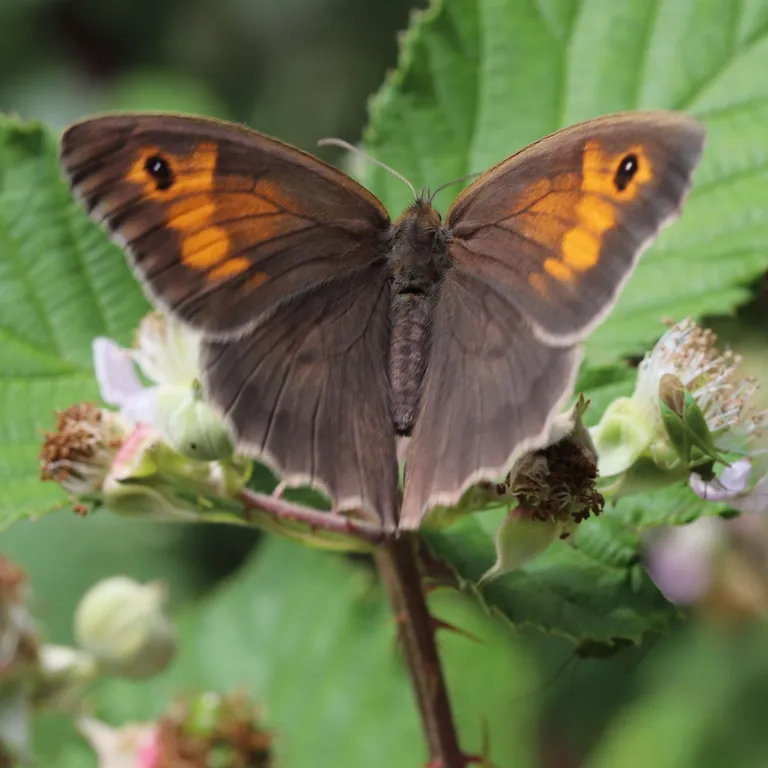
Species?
Maniola jurtina
